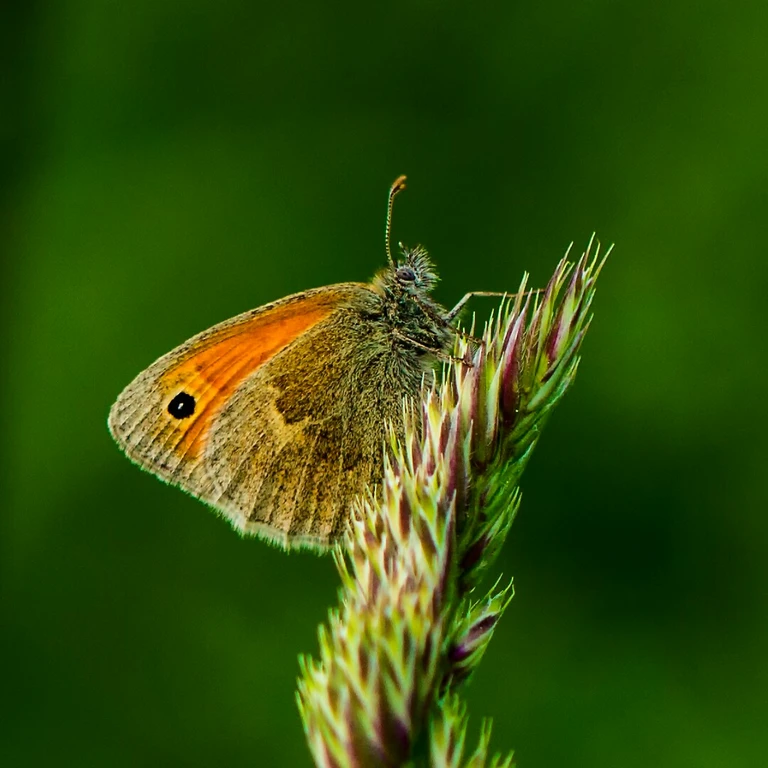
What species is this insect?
Coenonympha pamphilus
